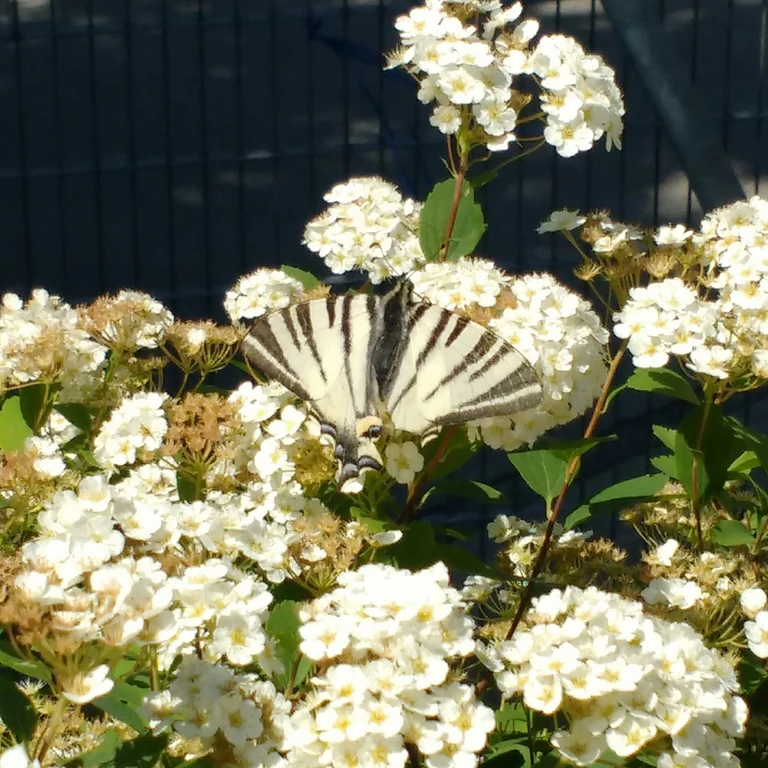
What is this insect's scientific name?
Iphiclides podalirius
